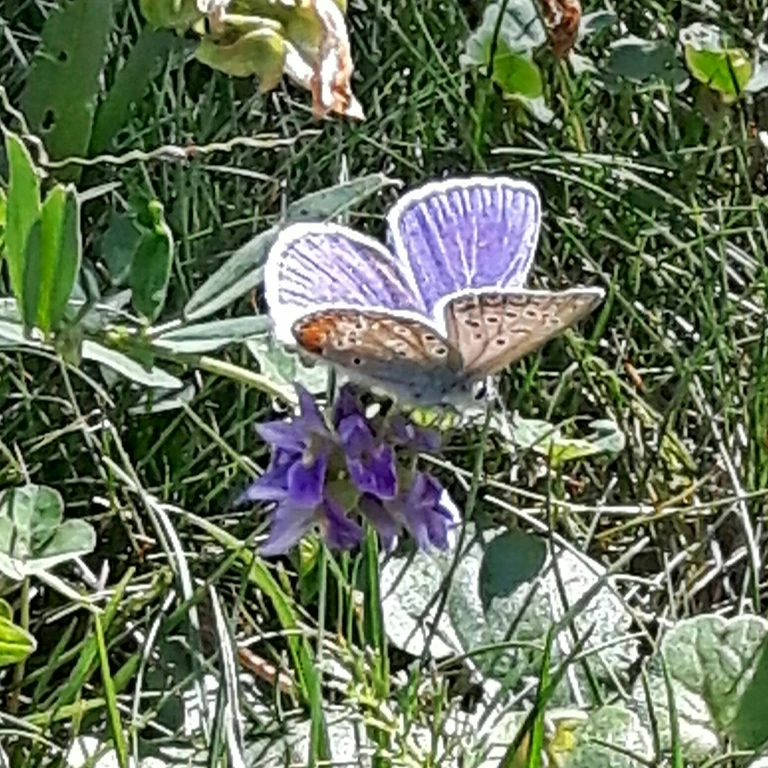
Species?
Polyommatus icarus
